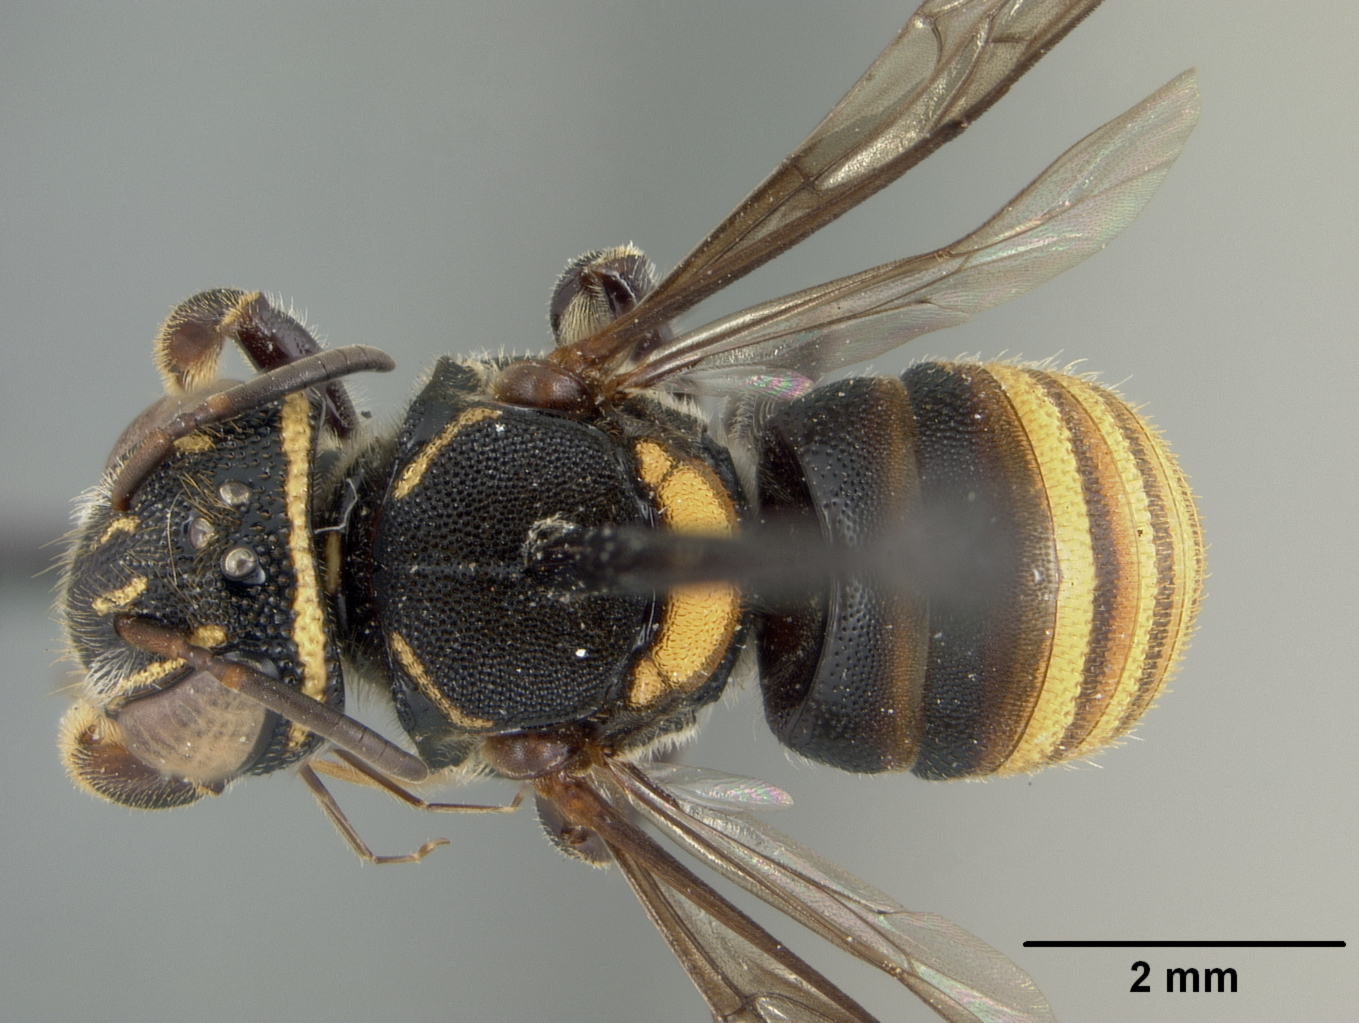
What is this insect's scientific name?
Dianthidium undecimale
